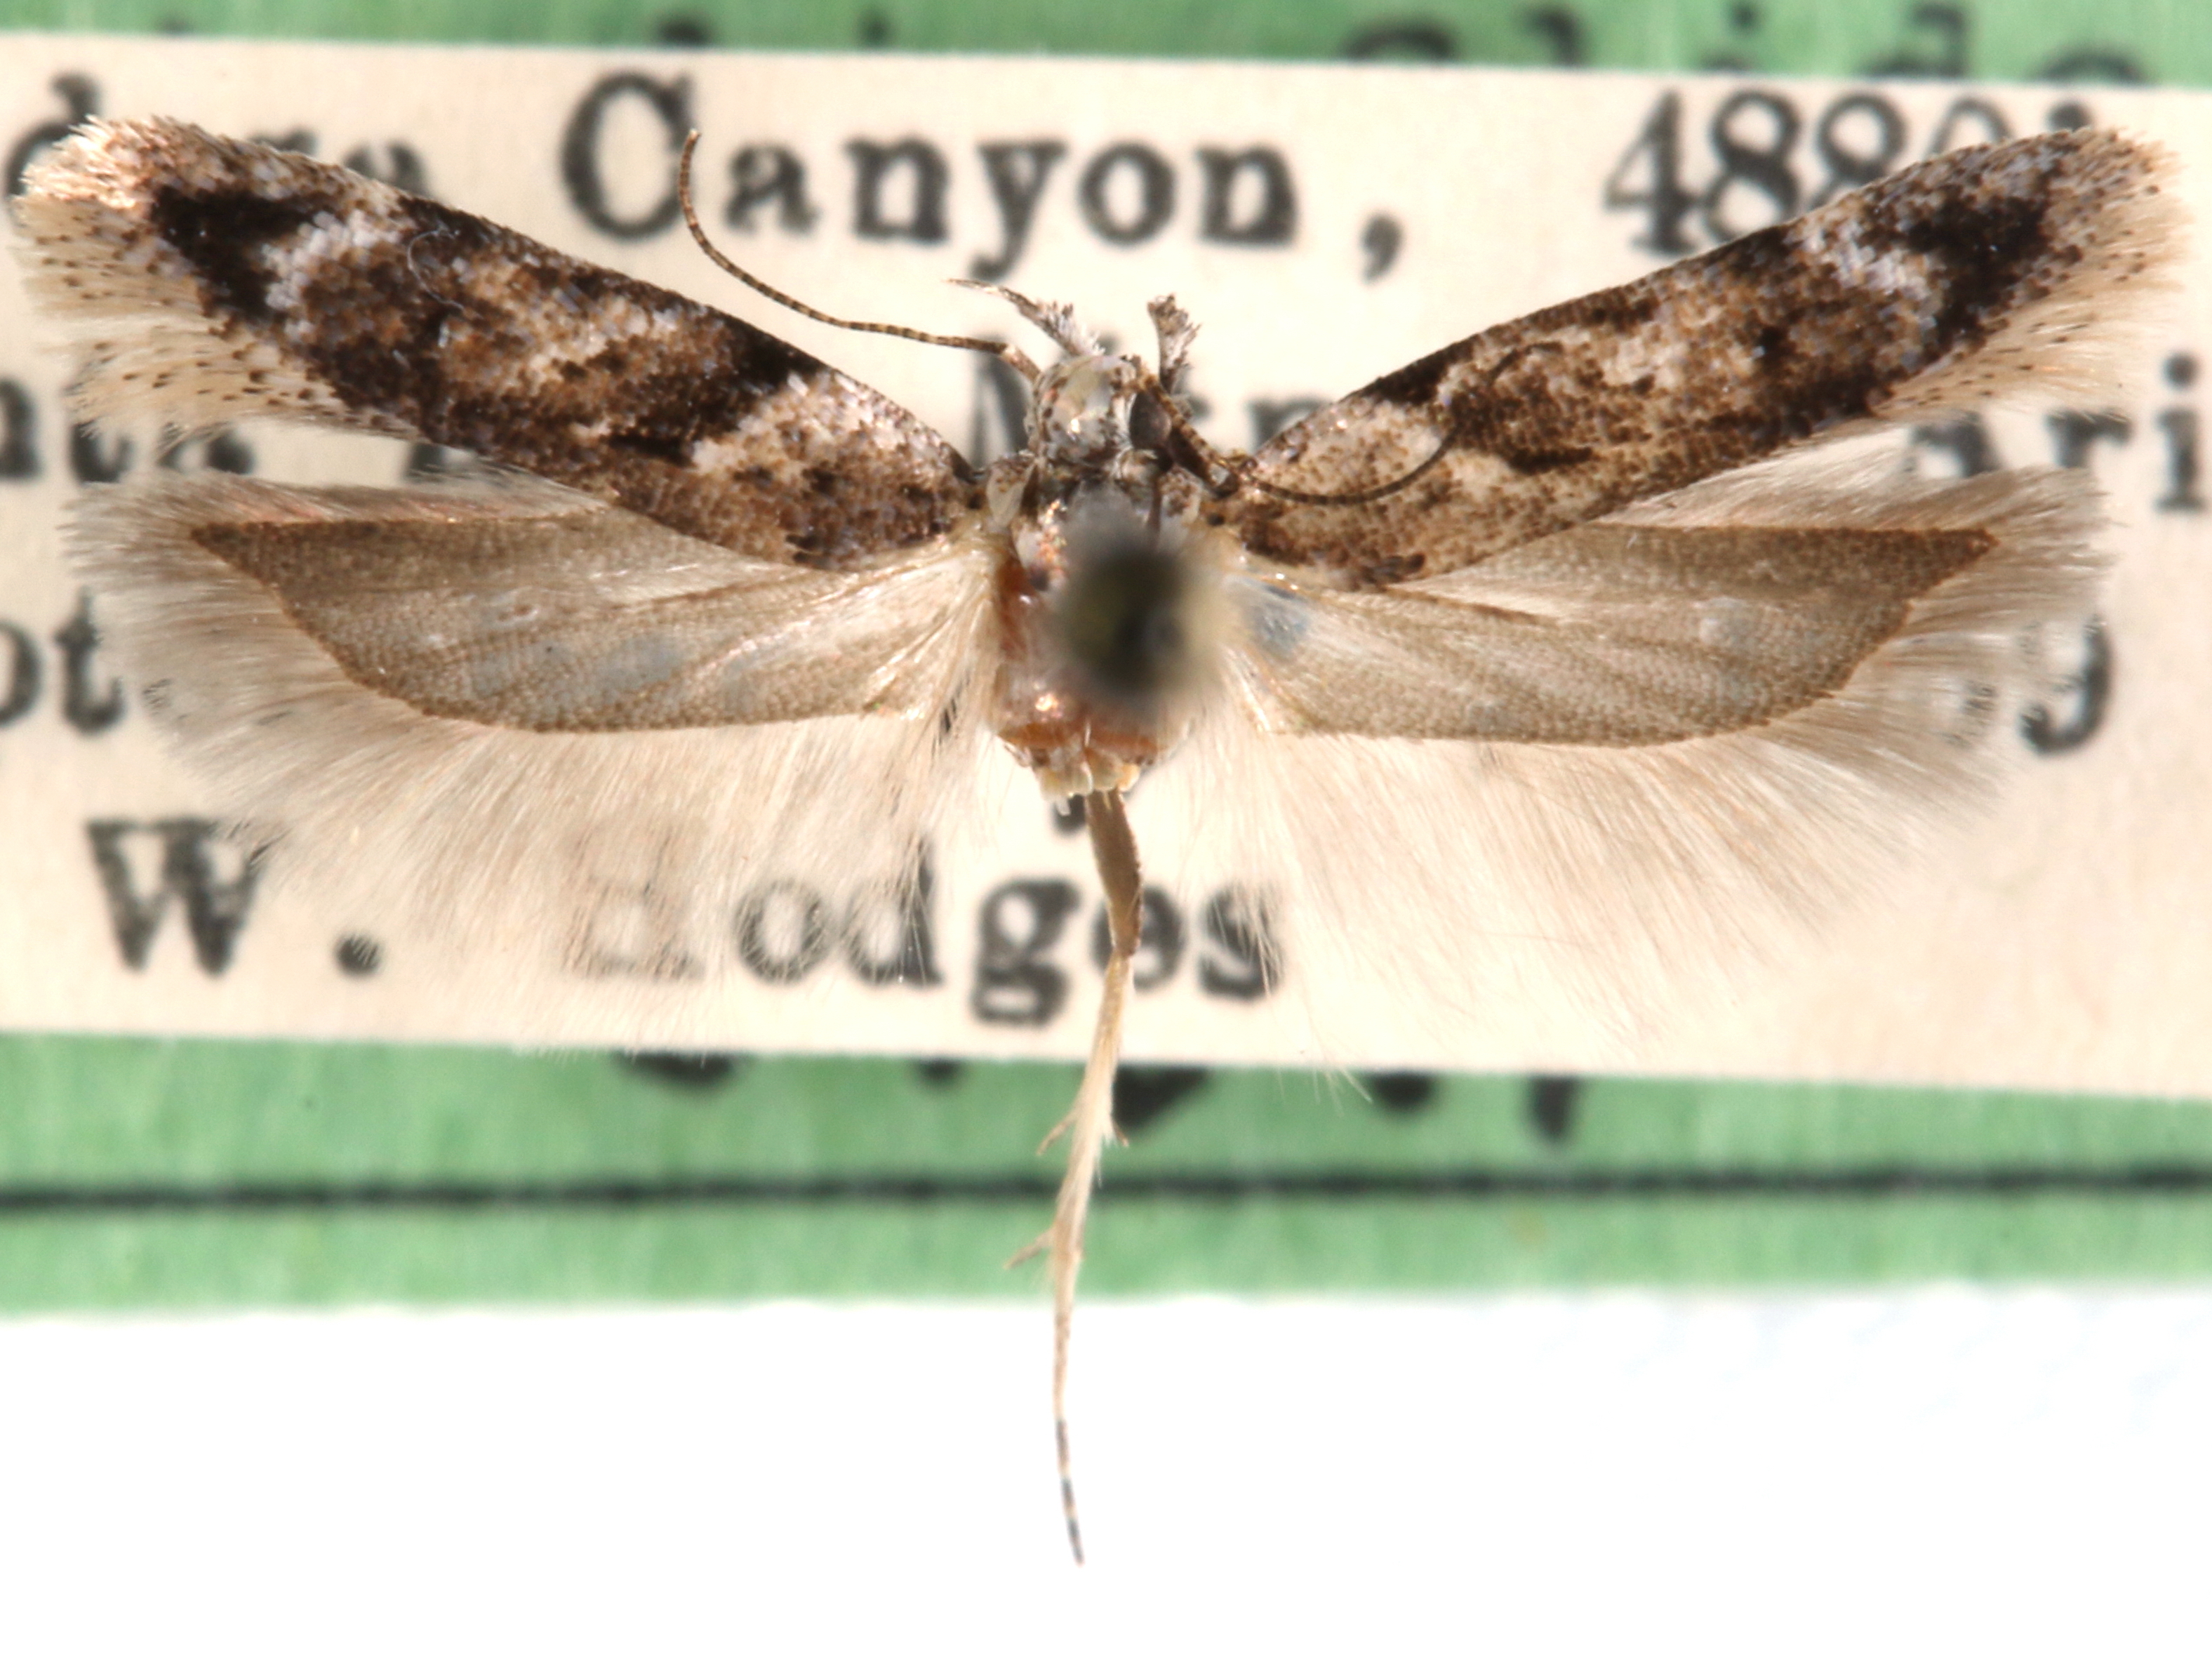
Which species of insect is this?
Chionodes gestor
